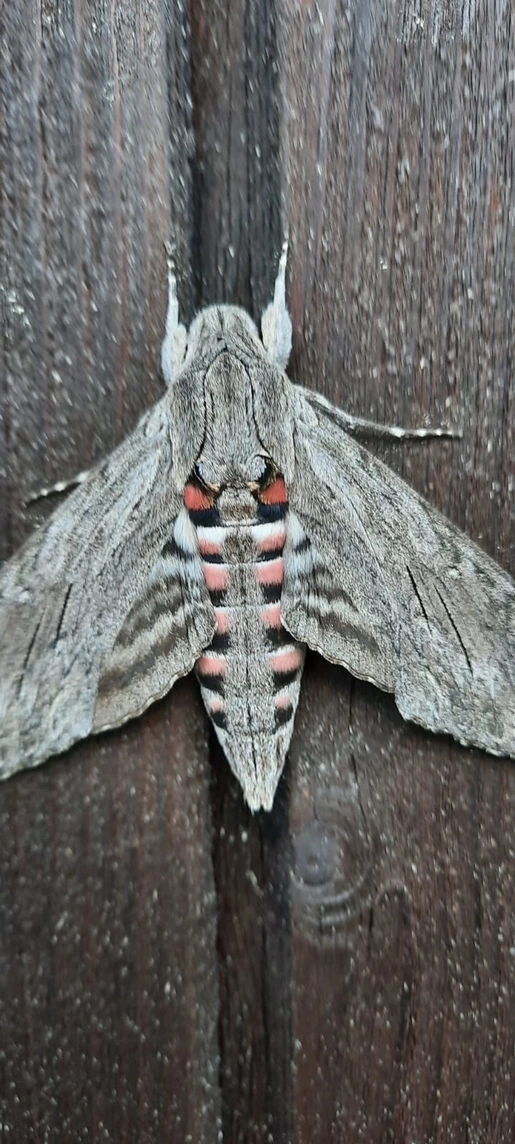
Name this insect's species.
Agrius convolvuli
